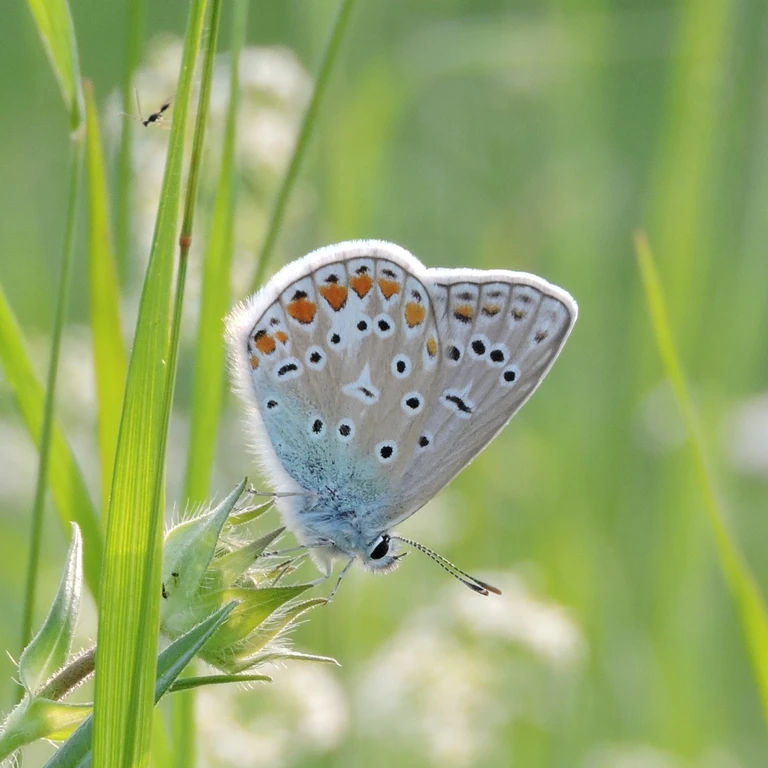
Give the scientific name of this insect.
Polyommatus icarus
